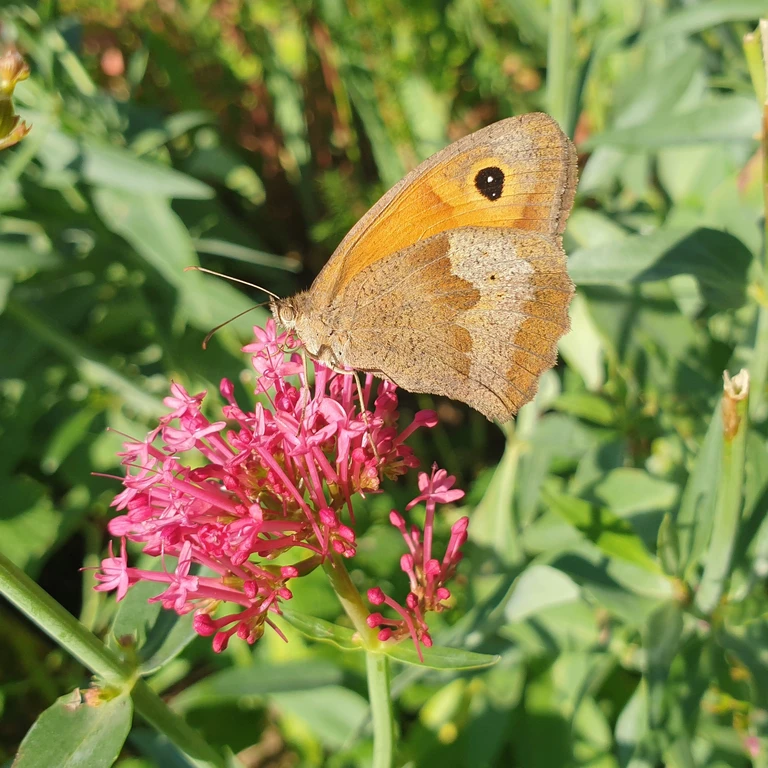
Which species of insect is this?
Maniola jurtina
